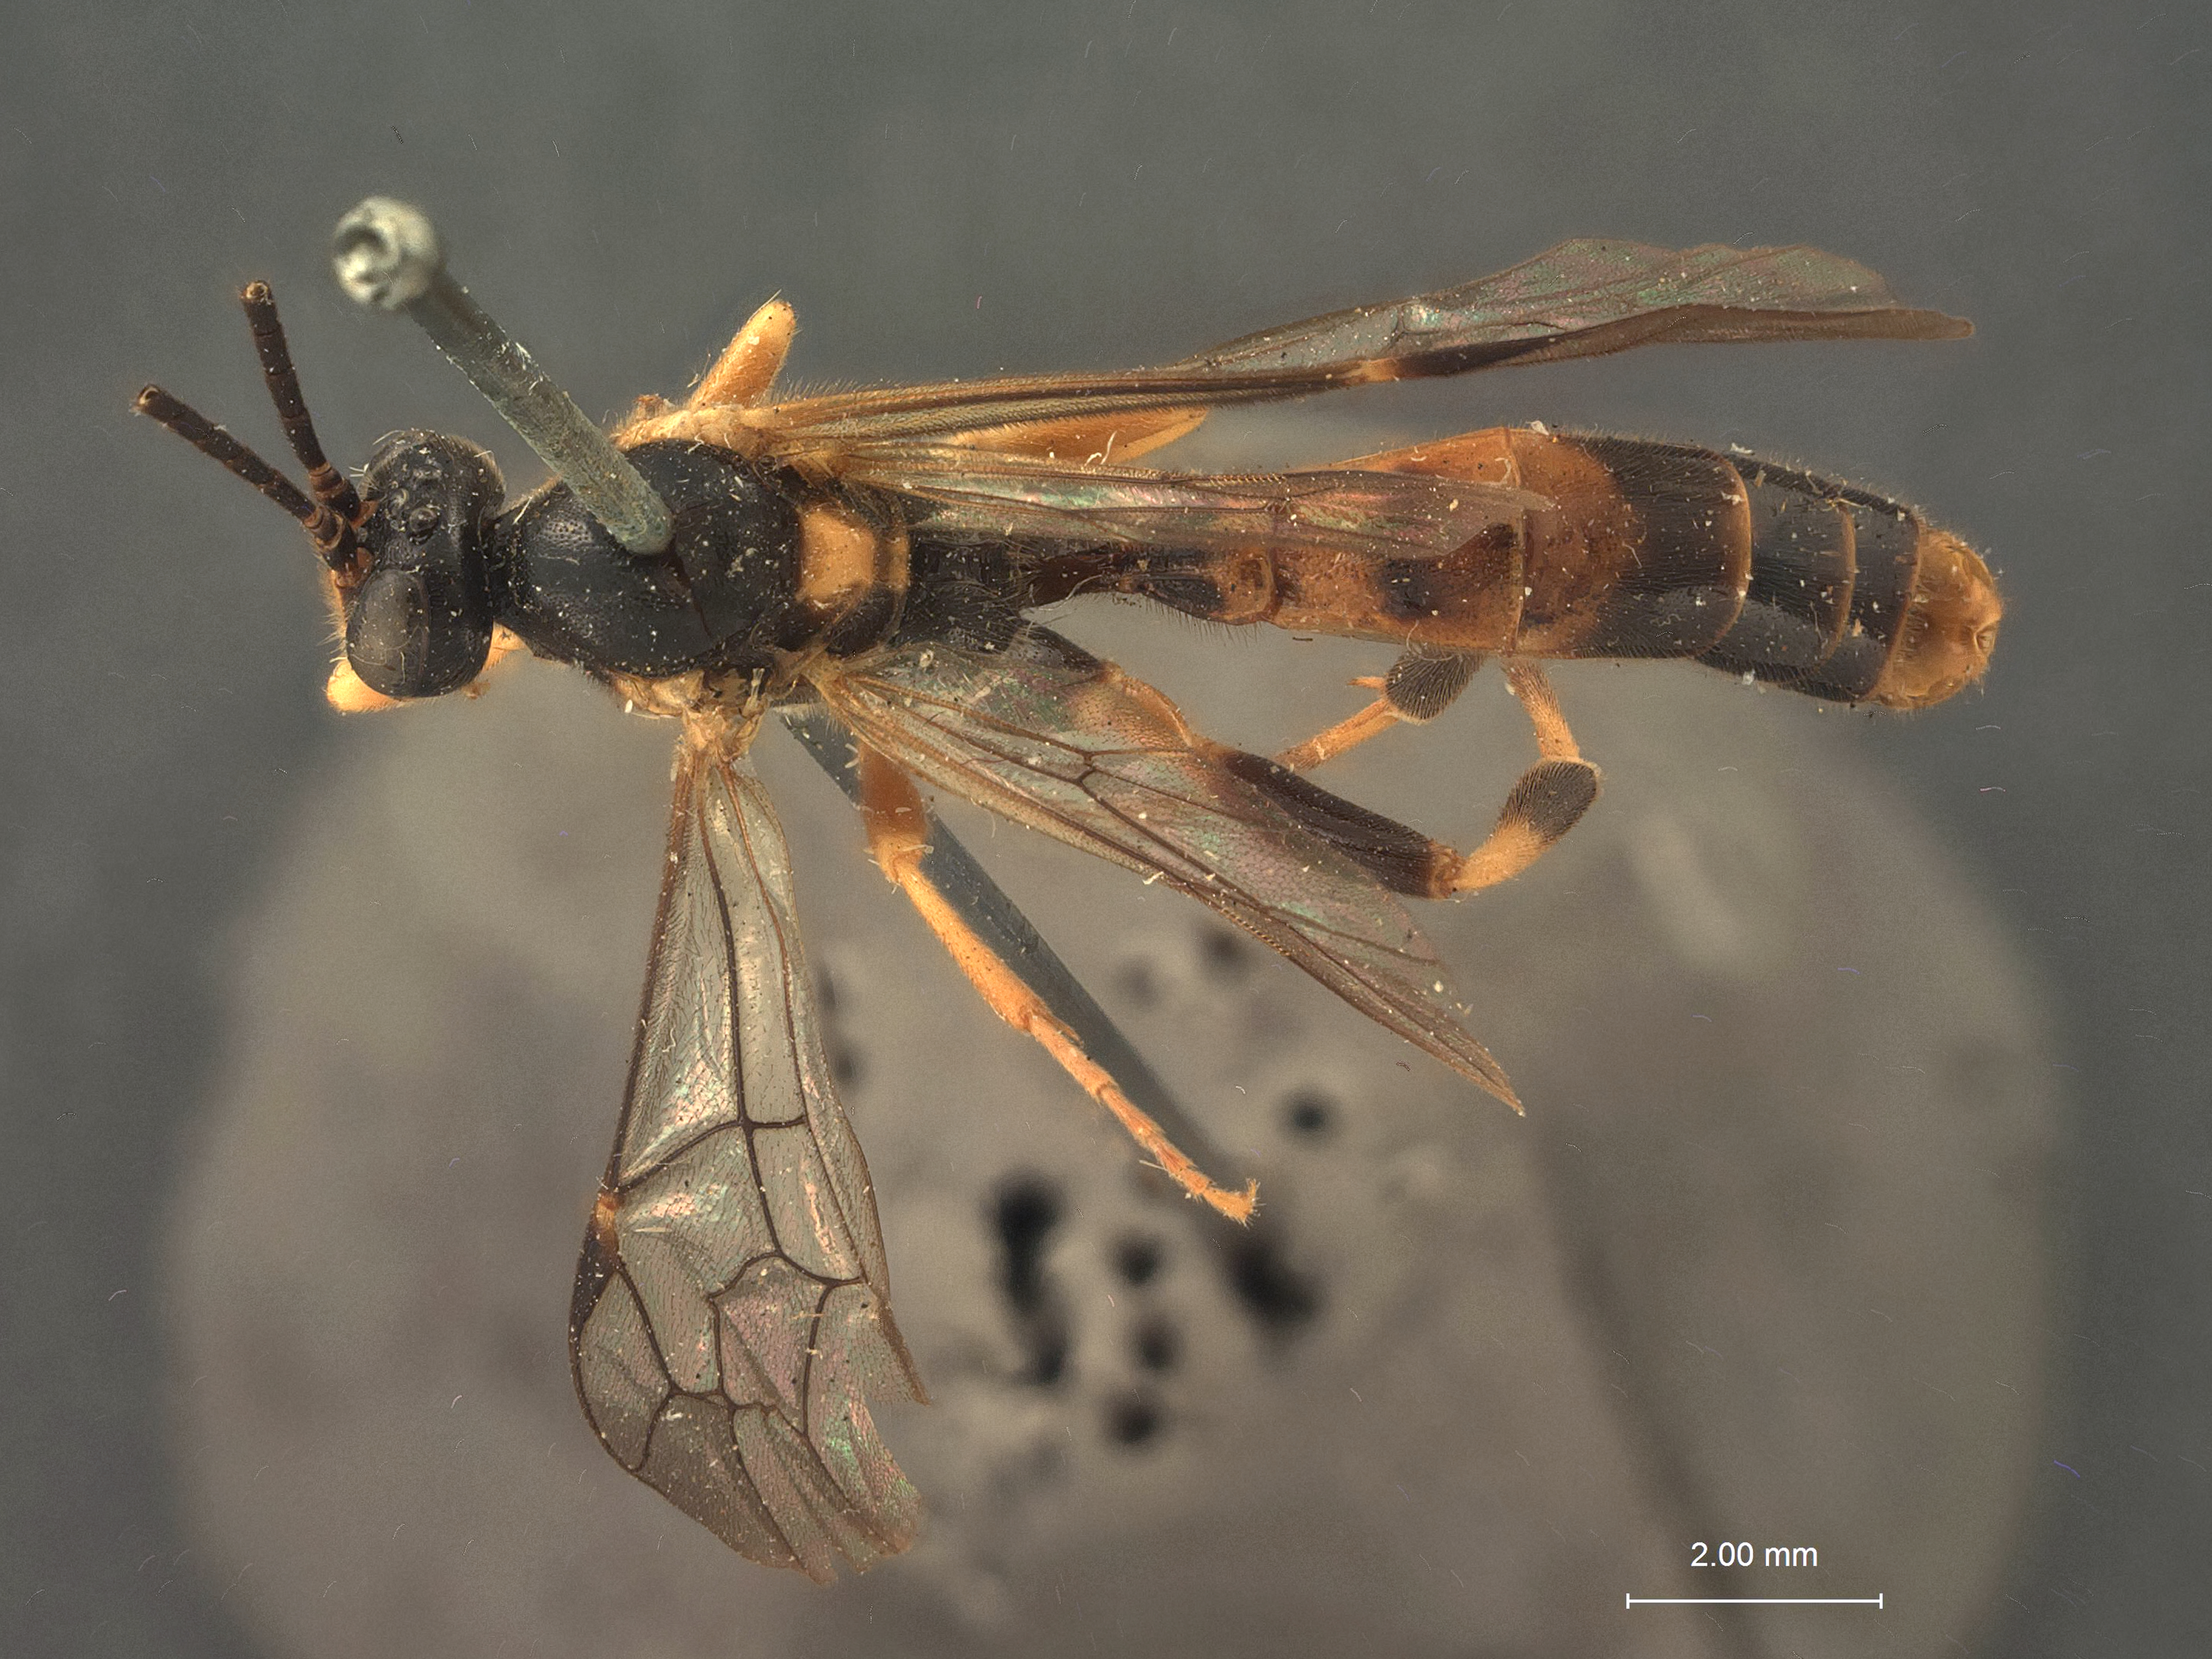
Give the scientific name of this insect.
Notopygus scutellatus
